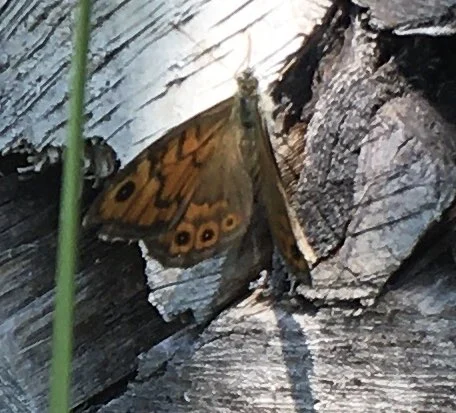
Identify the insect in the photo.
Lasiommata megera (also Pararge megera)
